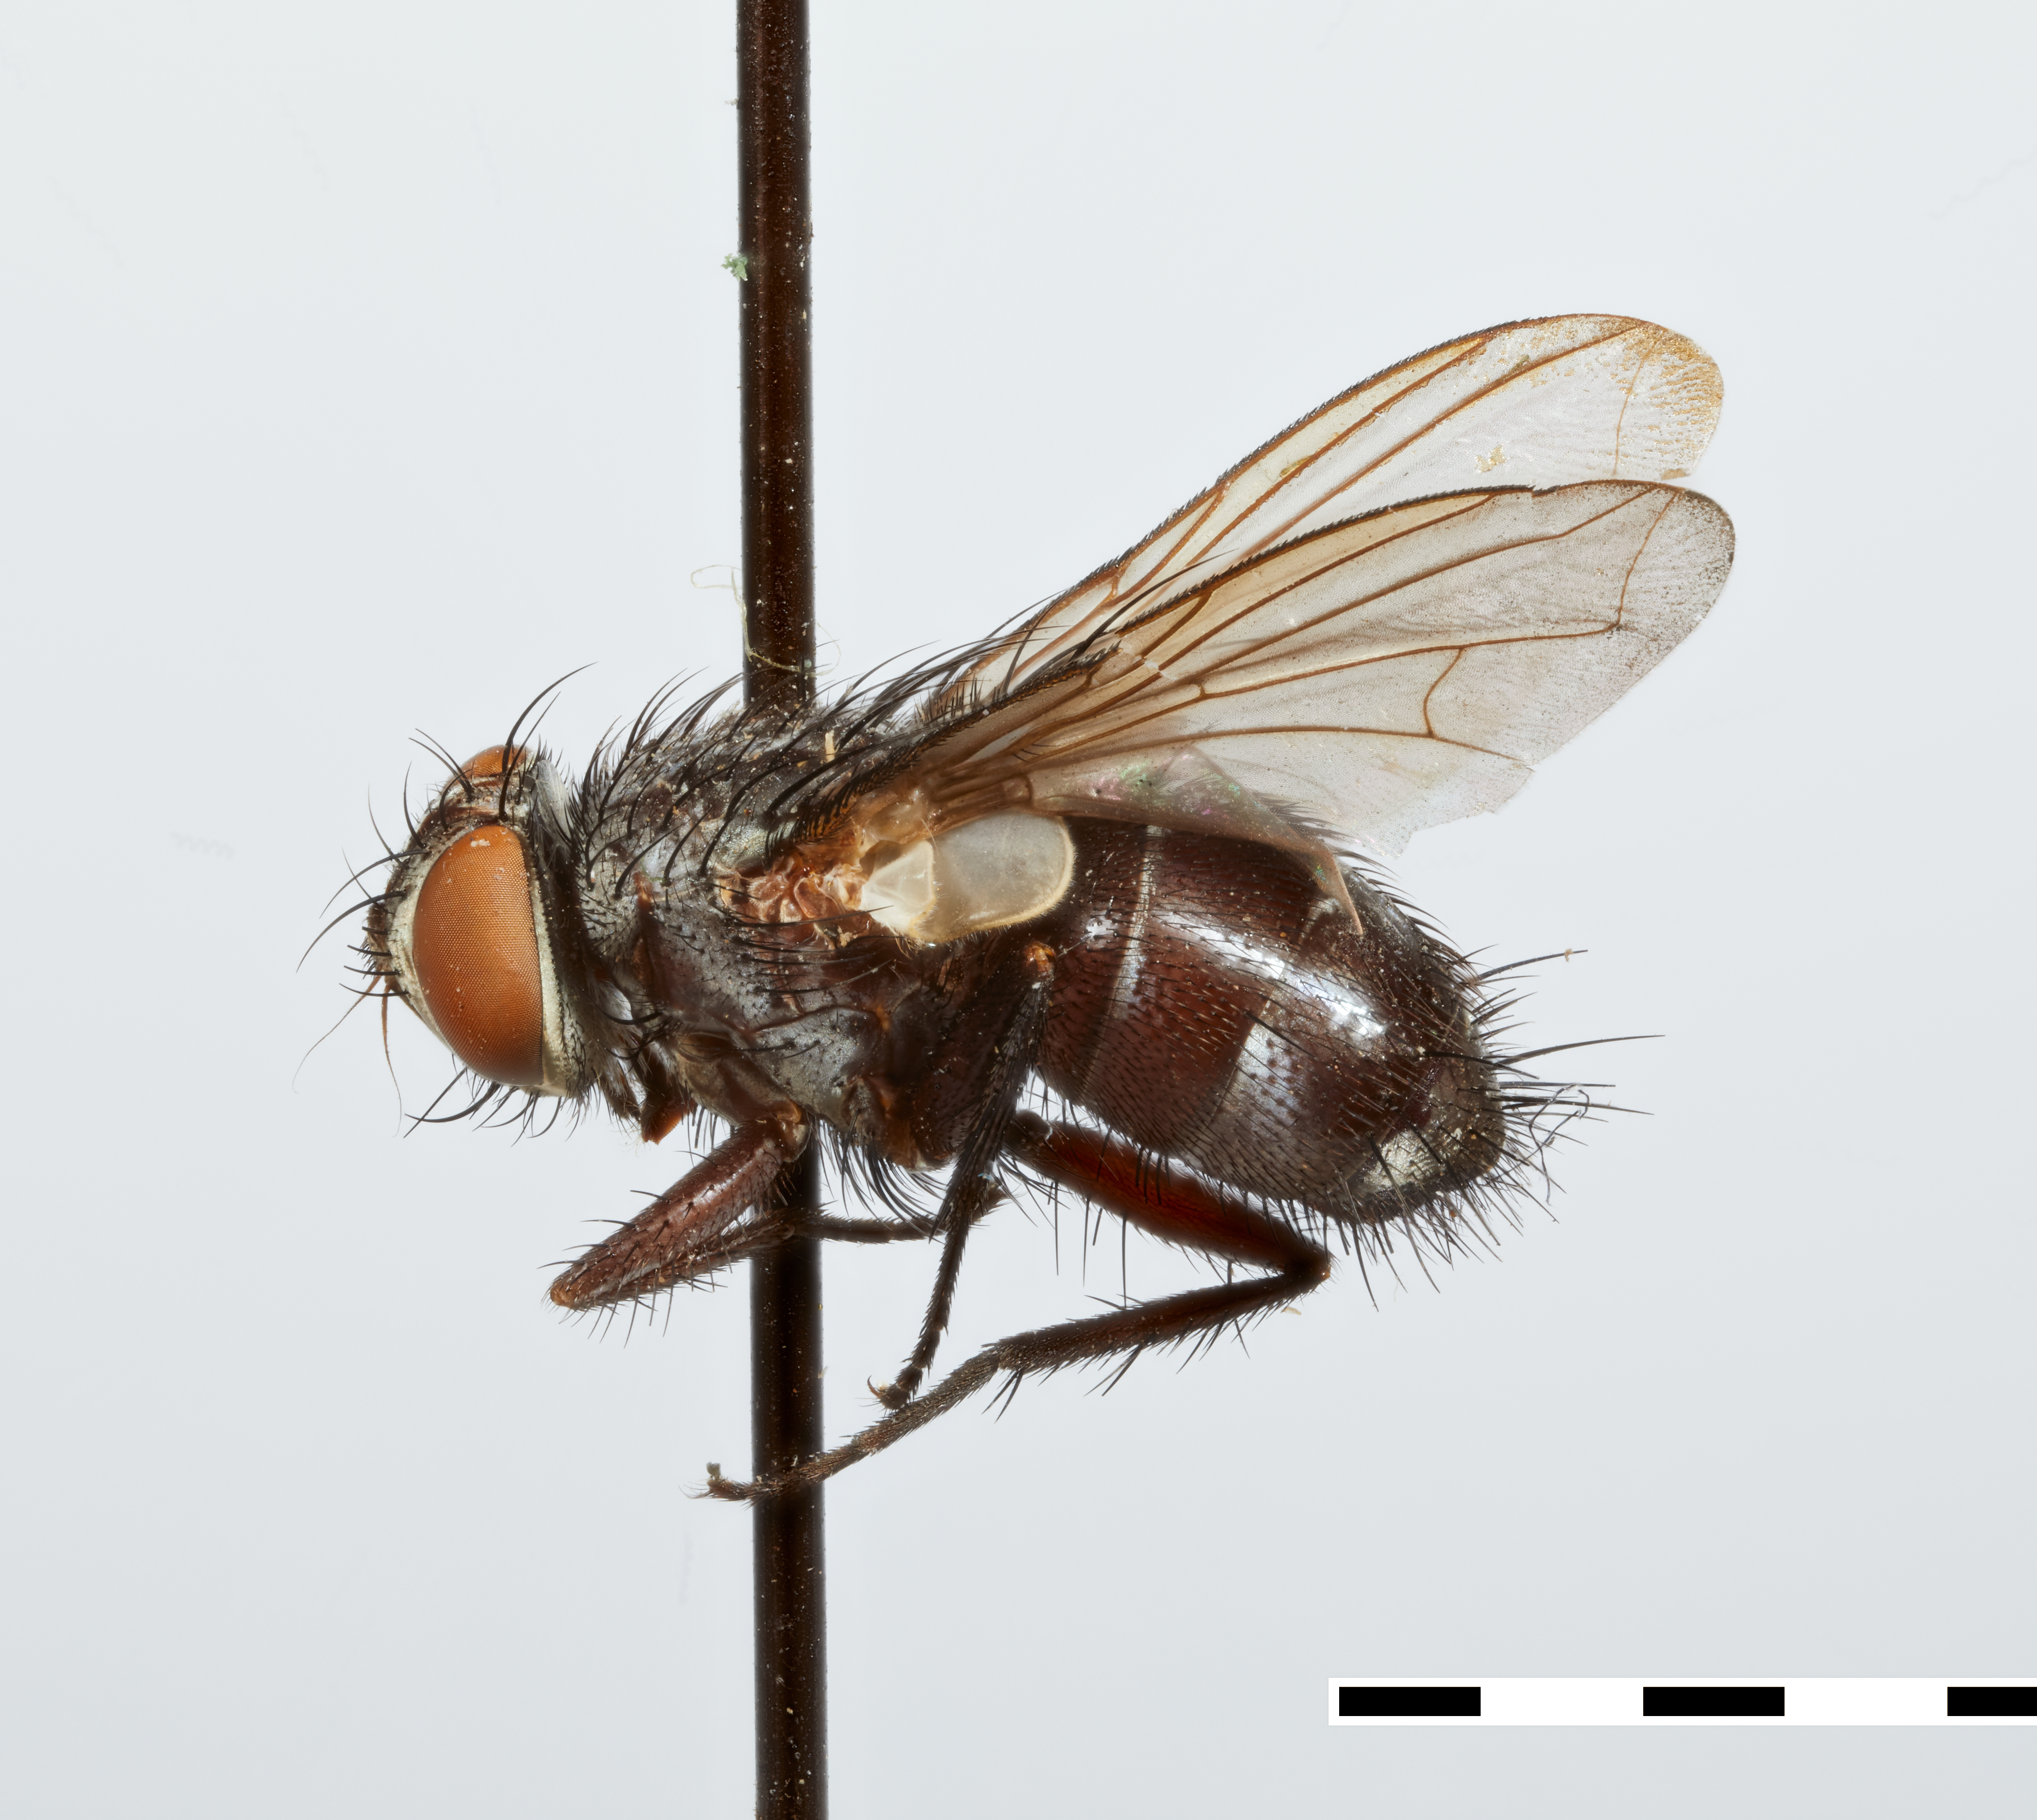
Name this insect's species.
Euceromasia spinosa
